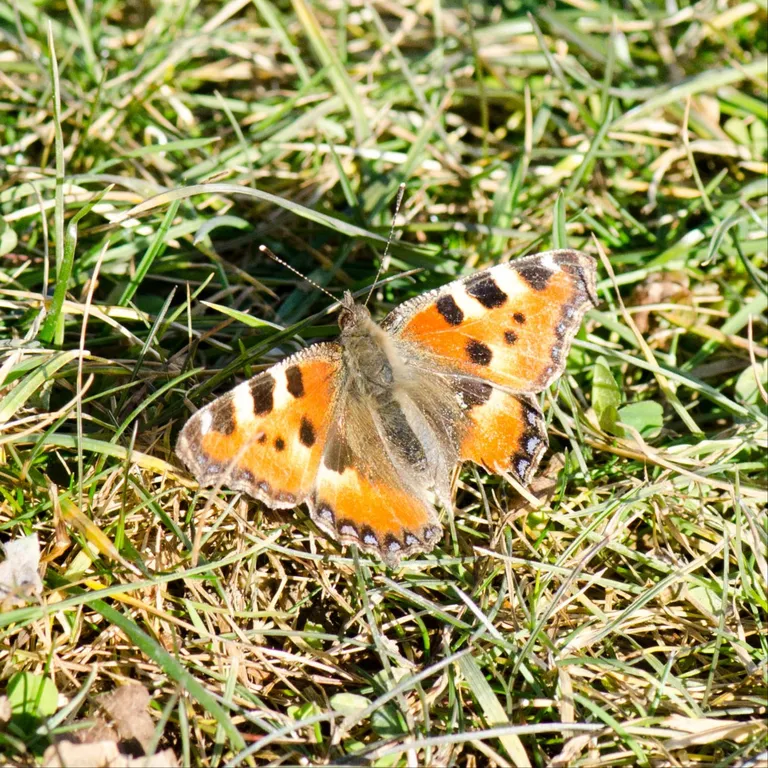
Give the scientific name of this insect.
Aglais urticae
